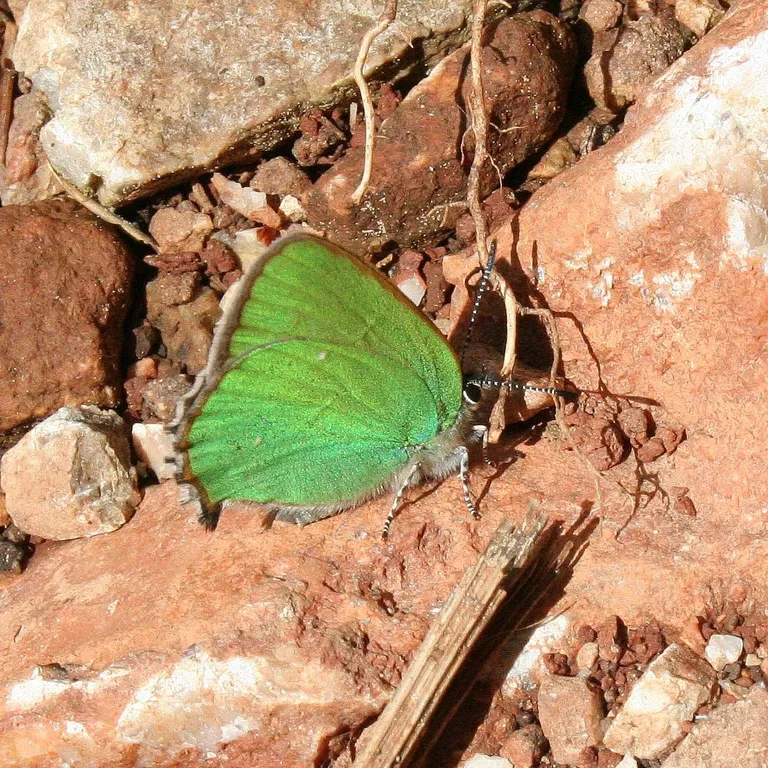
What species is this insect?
Callophrys rubi
